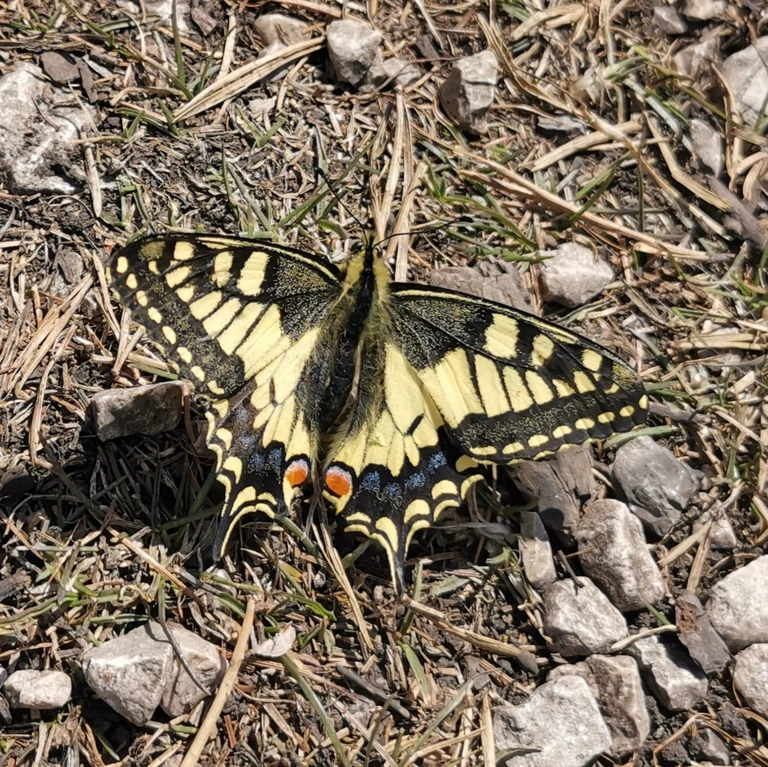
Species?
Papilio machaon
